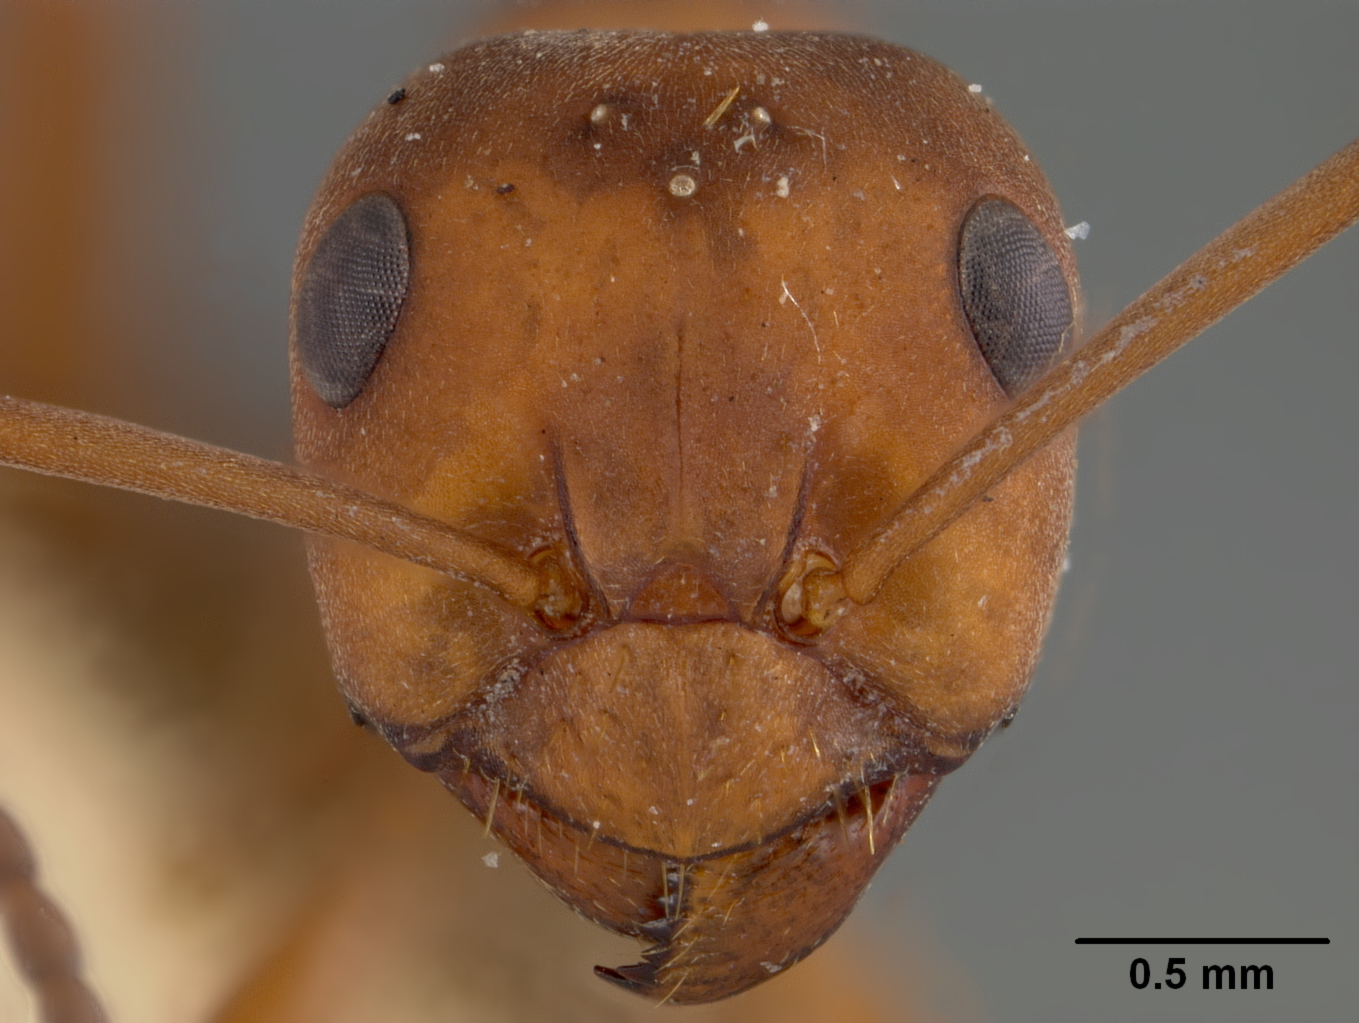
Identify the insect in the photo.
Formica microgyna
